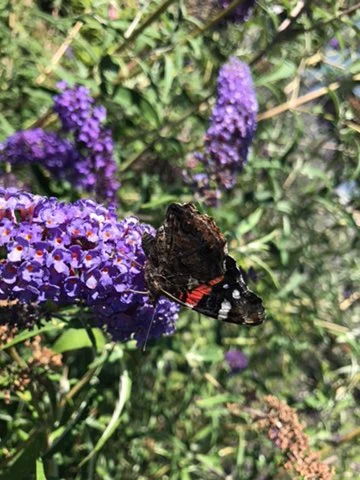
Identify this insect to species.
Vanessa atalanta
